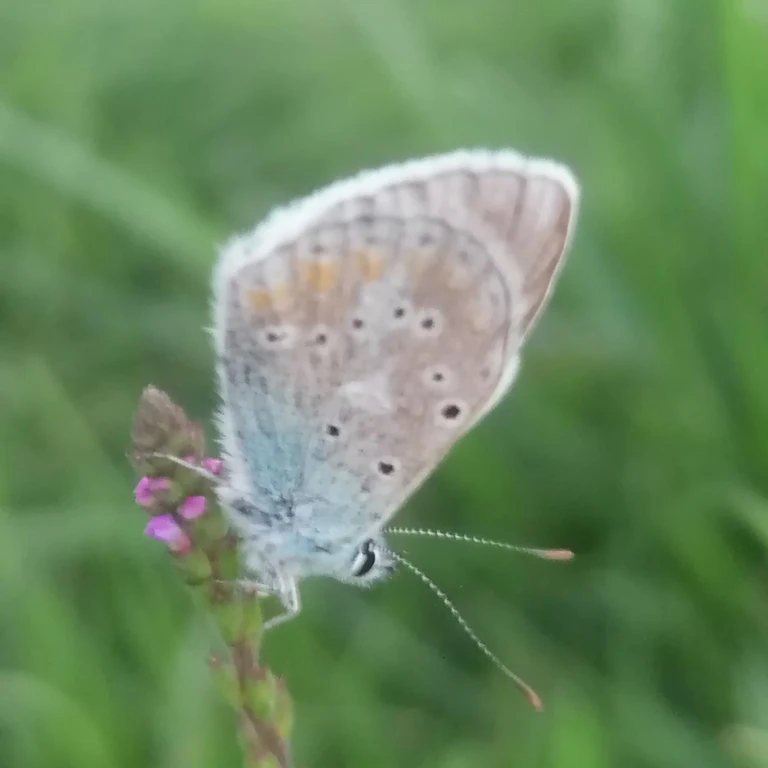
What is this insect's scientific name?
Polyommatus dorylas
